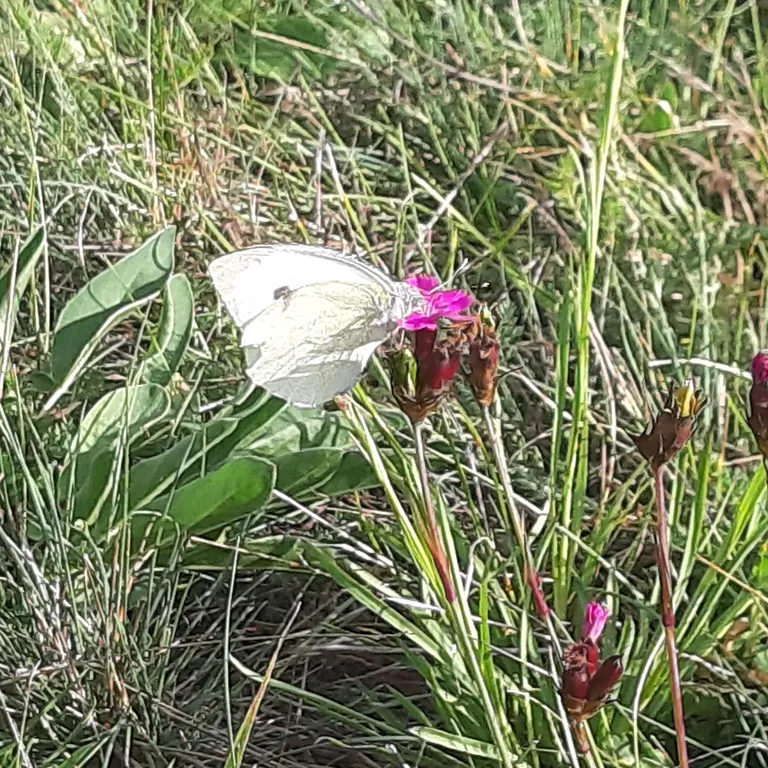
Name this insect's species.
Pieris brassicae
